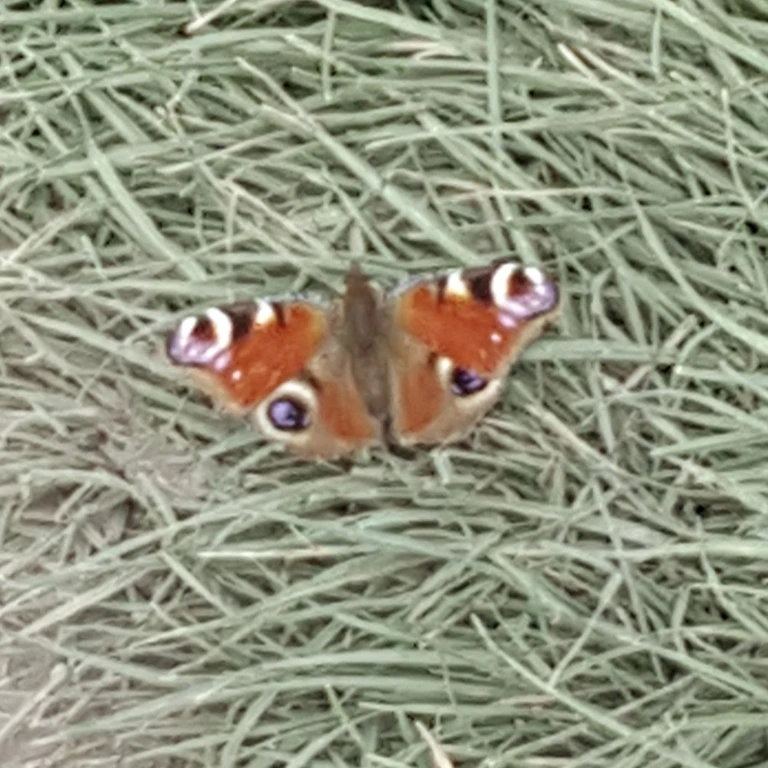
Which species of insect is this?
Aglais io
